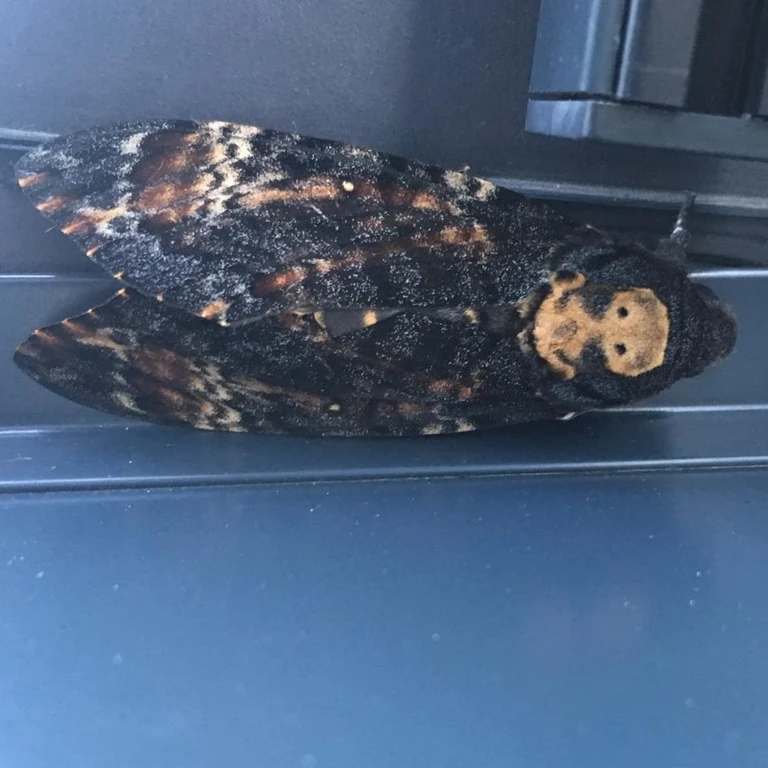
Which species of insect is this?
Acherontia atropos
